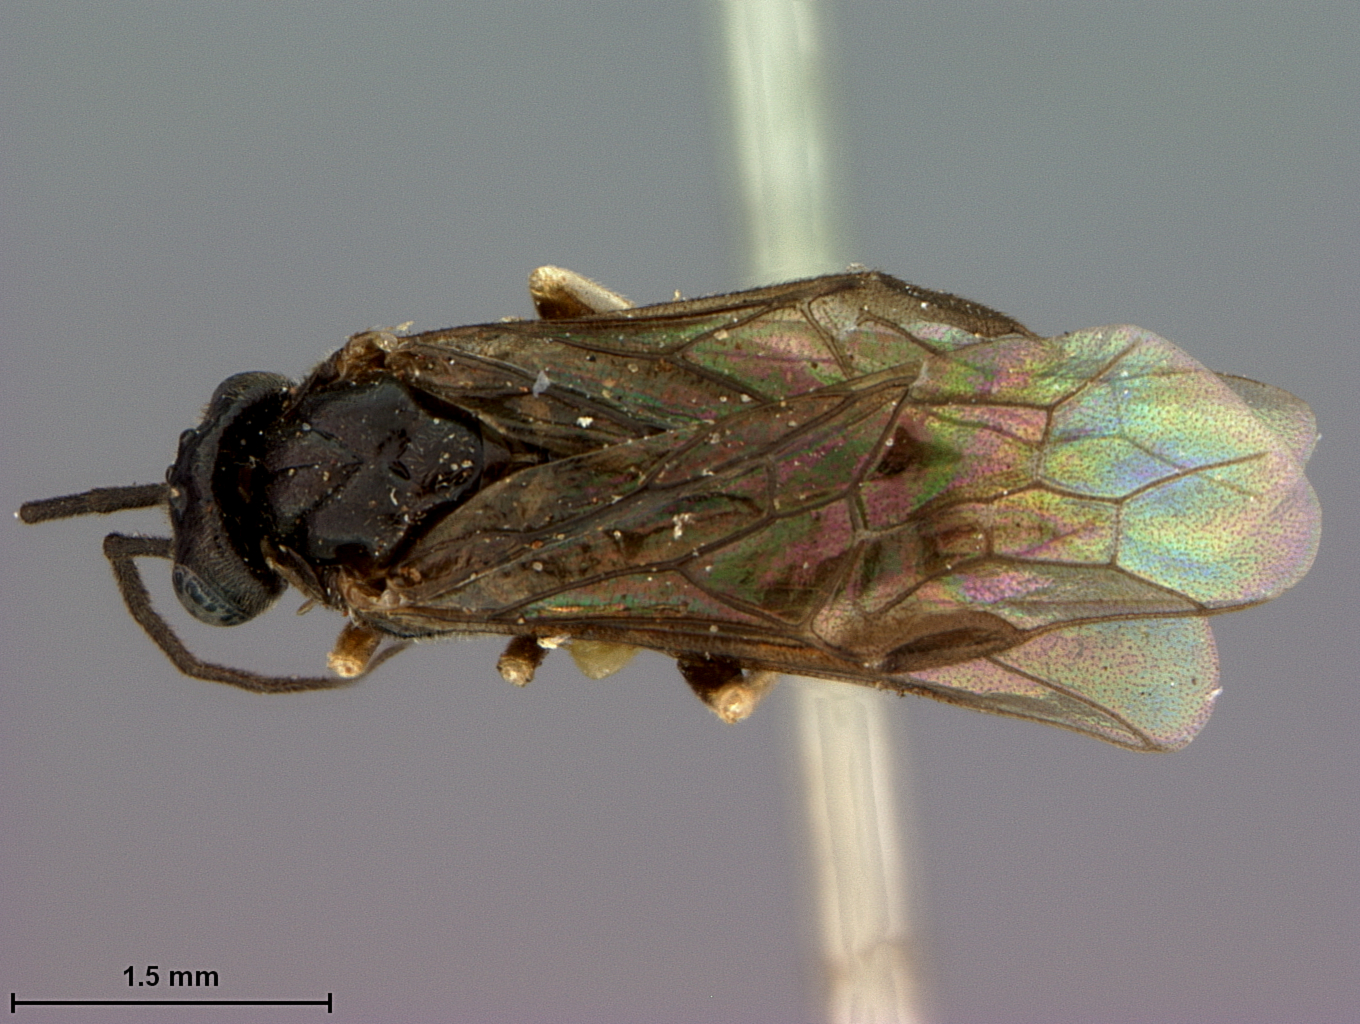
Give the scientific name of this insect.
Priophorus betulae
